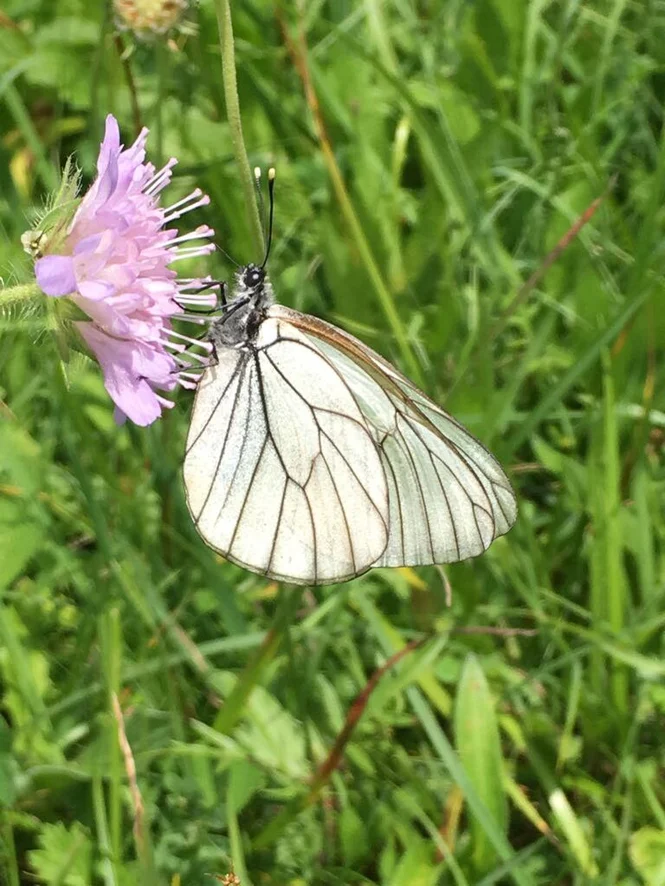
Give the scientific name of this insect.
Aporia crataegi
